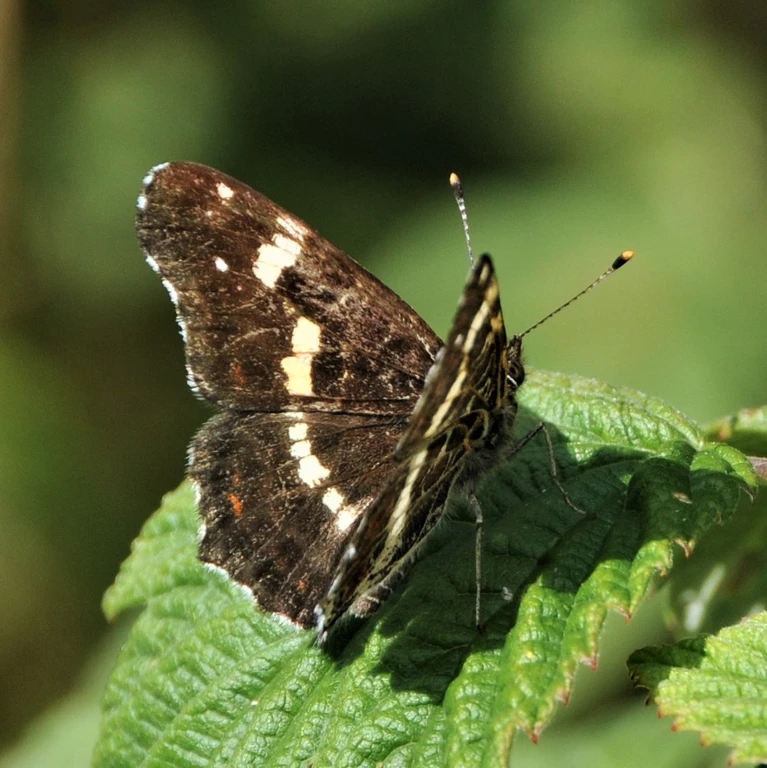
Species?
Araschnia levana
